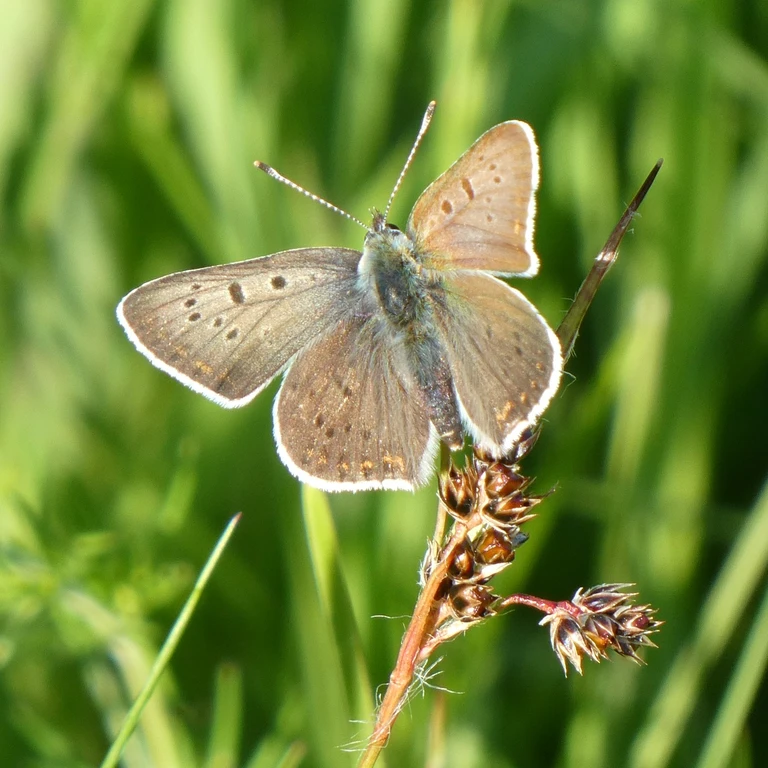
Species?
Lycaena tityrus (also Loweia tityrus)
